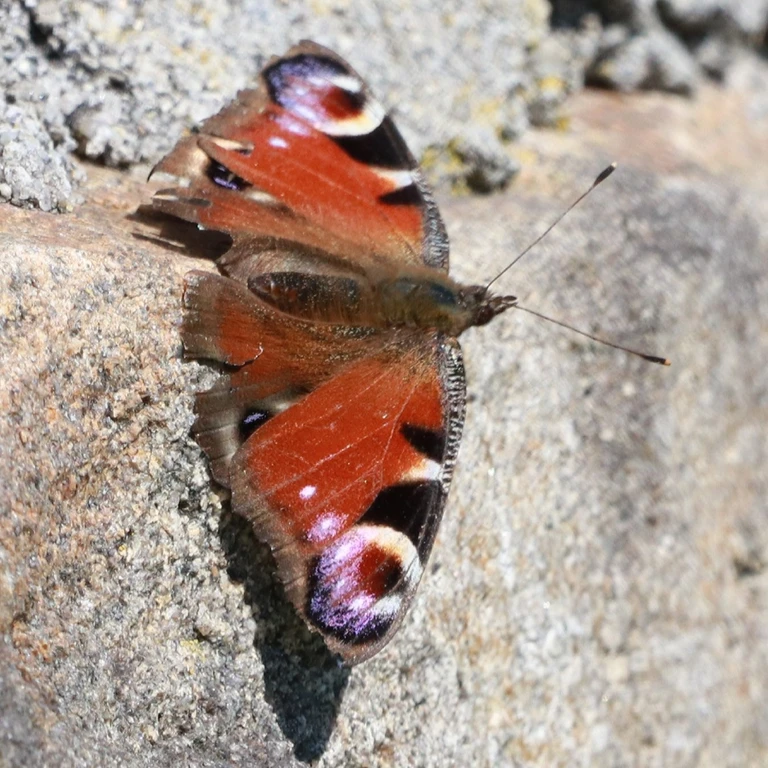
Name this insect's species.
Aglais io
